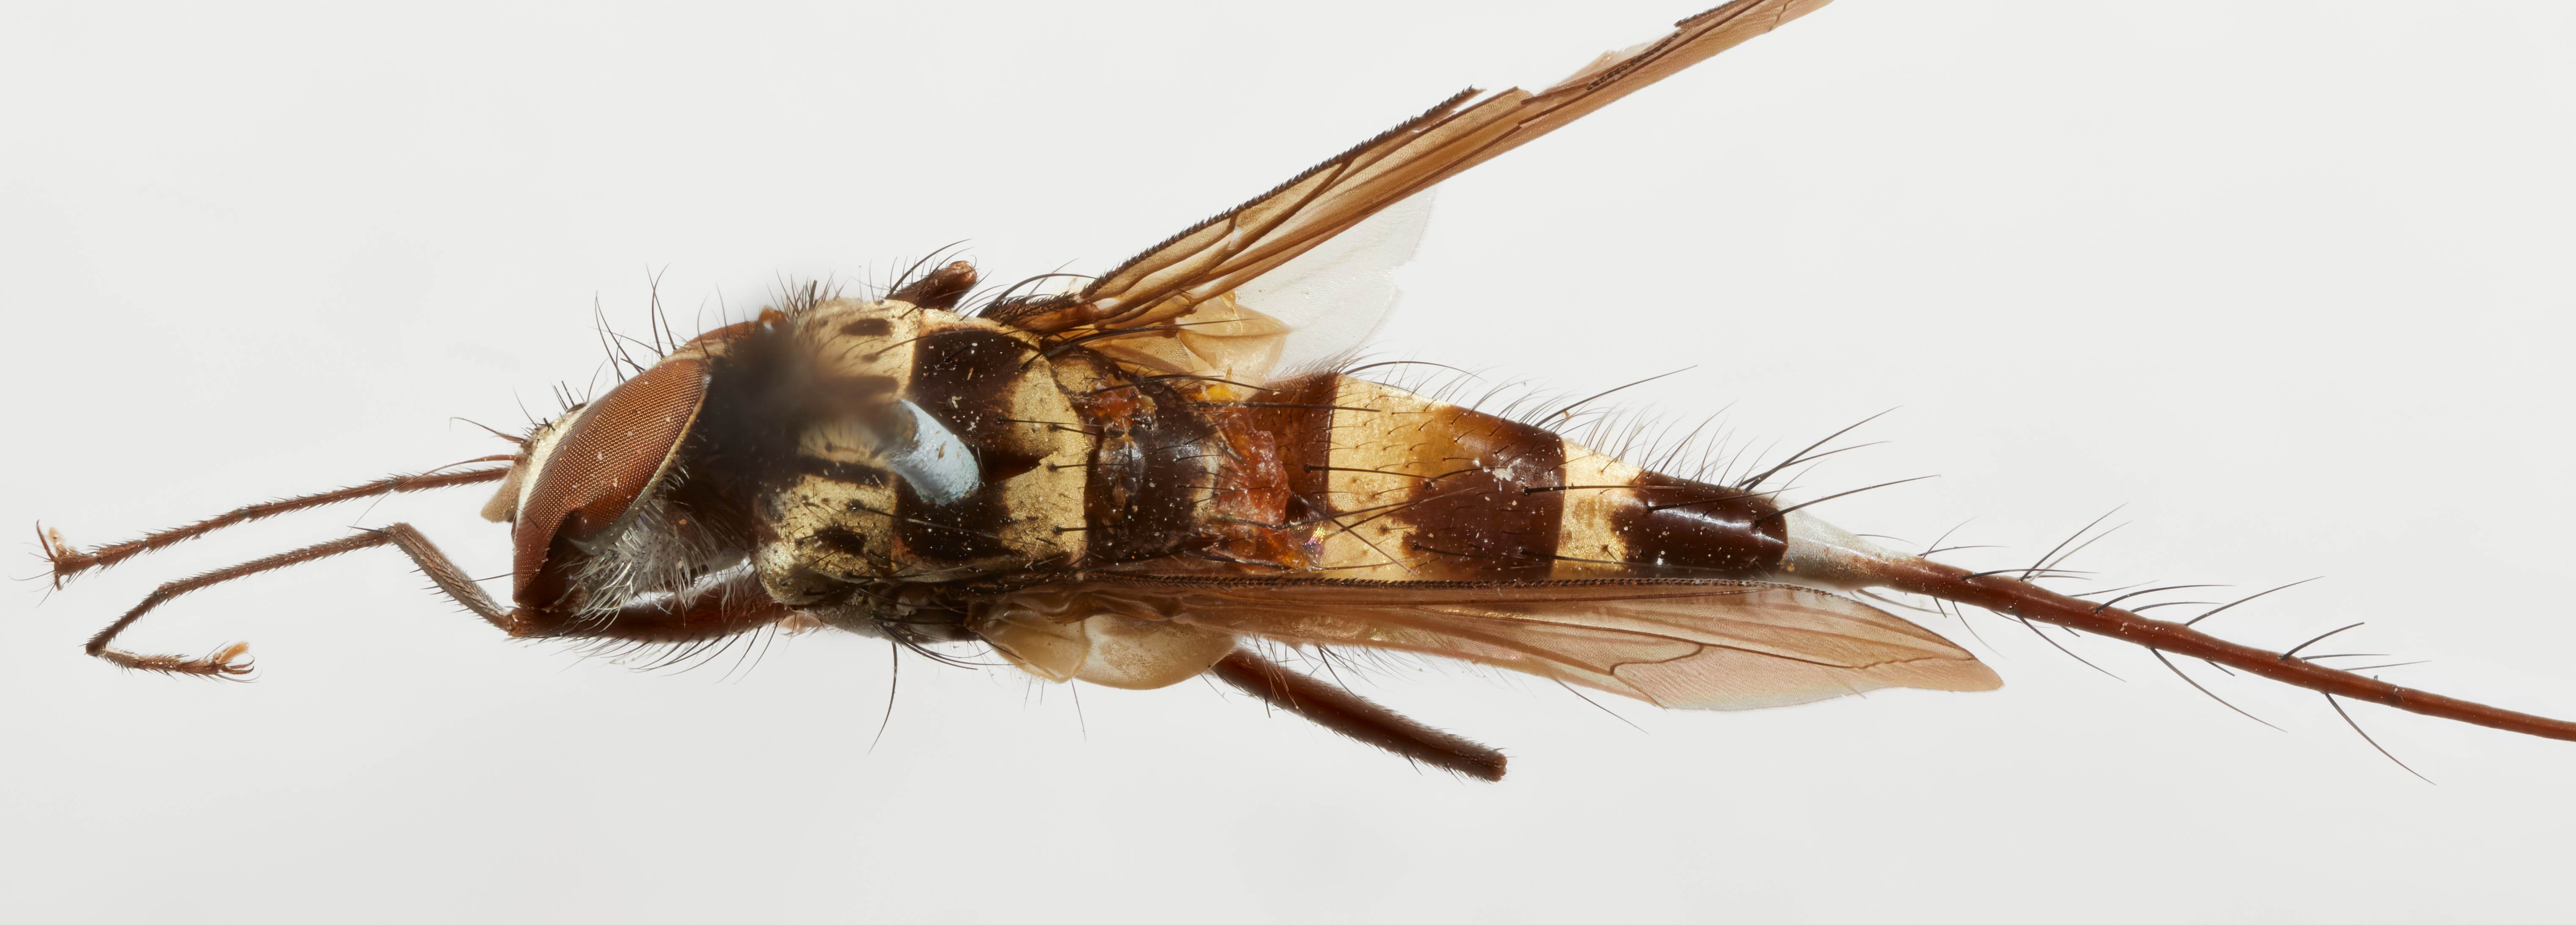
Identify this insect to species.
Urodexia siamensis
